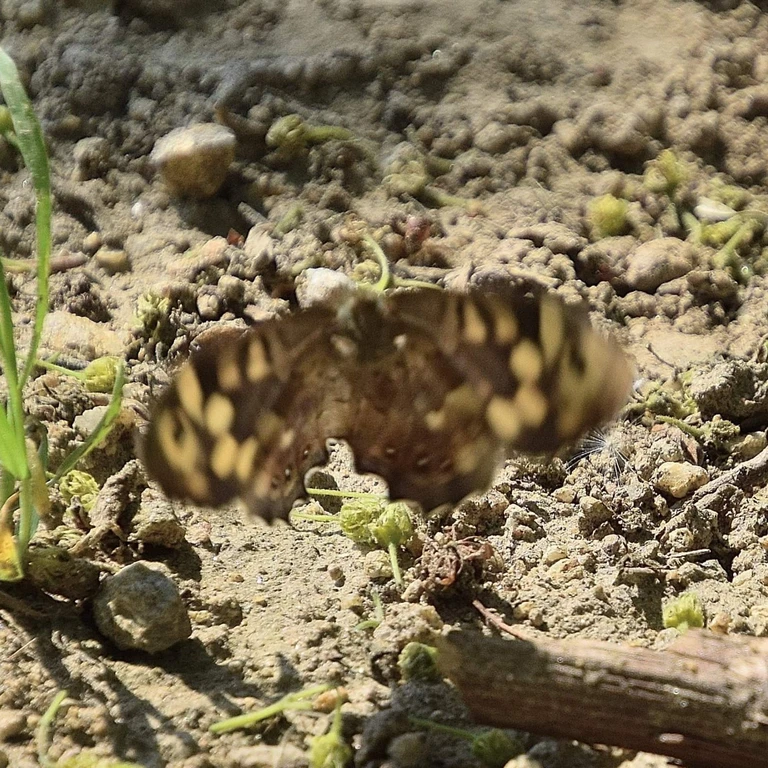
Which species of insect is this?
Pararge aegeria
